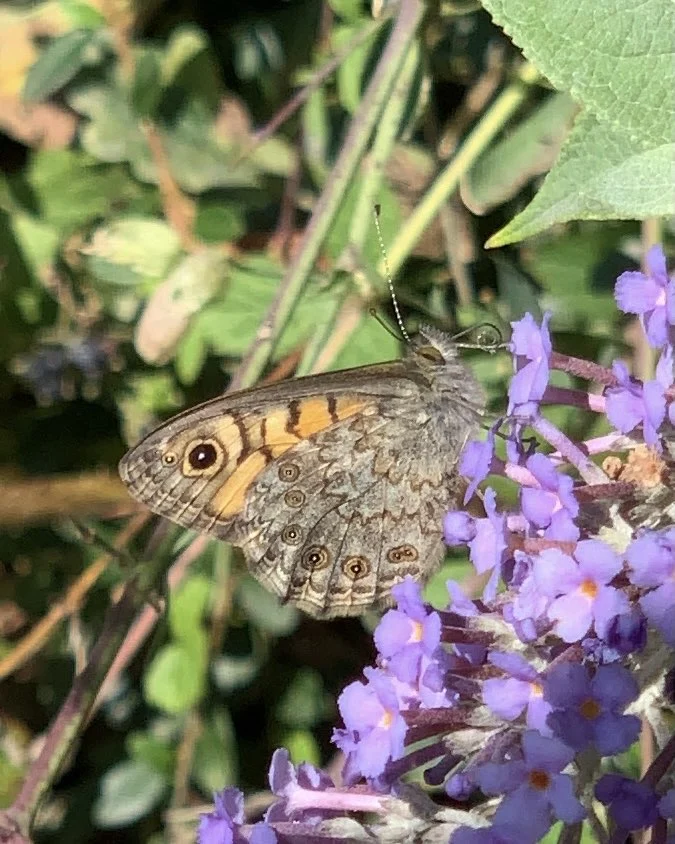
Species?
Lasiommata megera (also Pararge megera)
